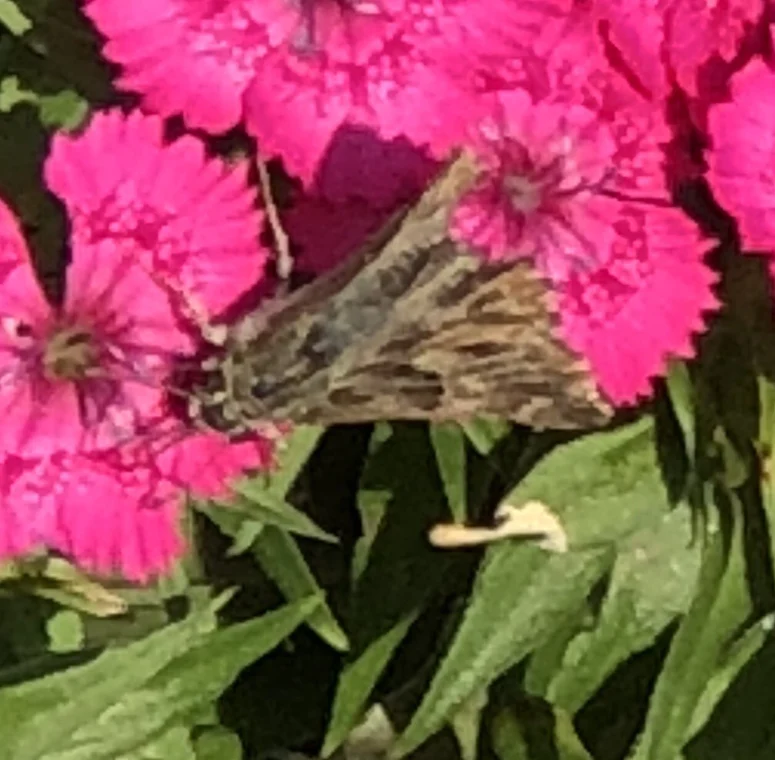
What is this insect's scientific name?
Carcharodus alceae
